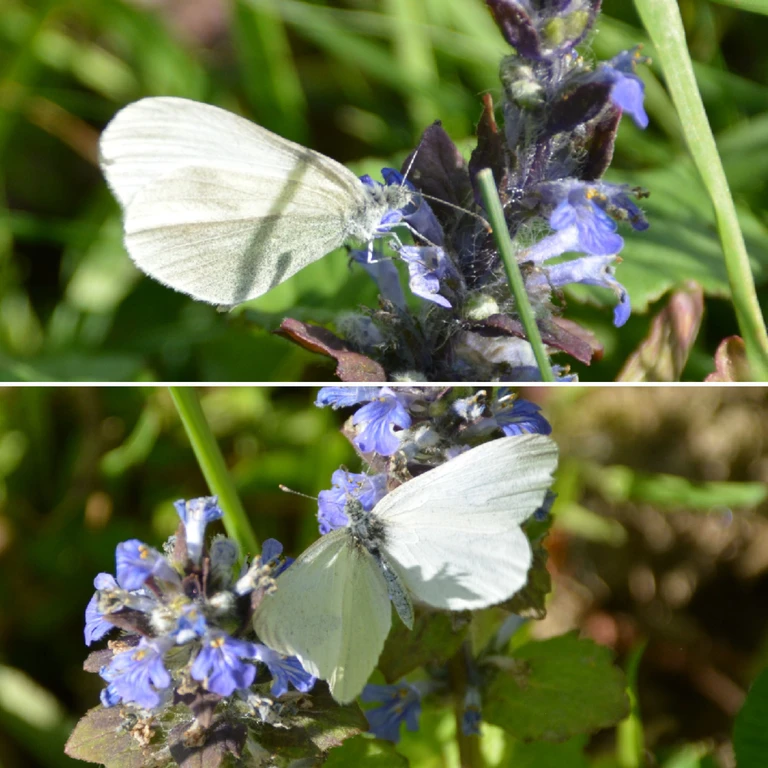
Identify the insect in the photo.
Leptidea sinapis/juvernica
